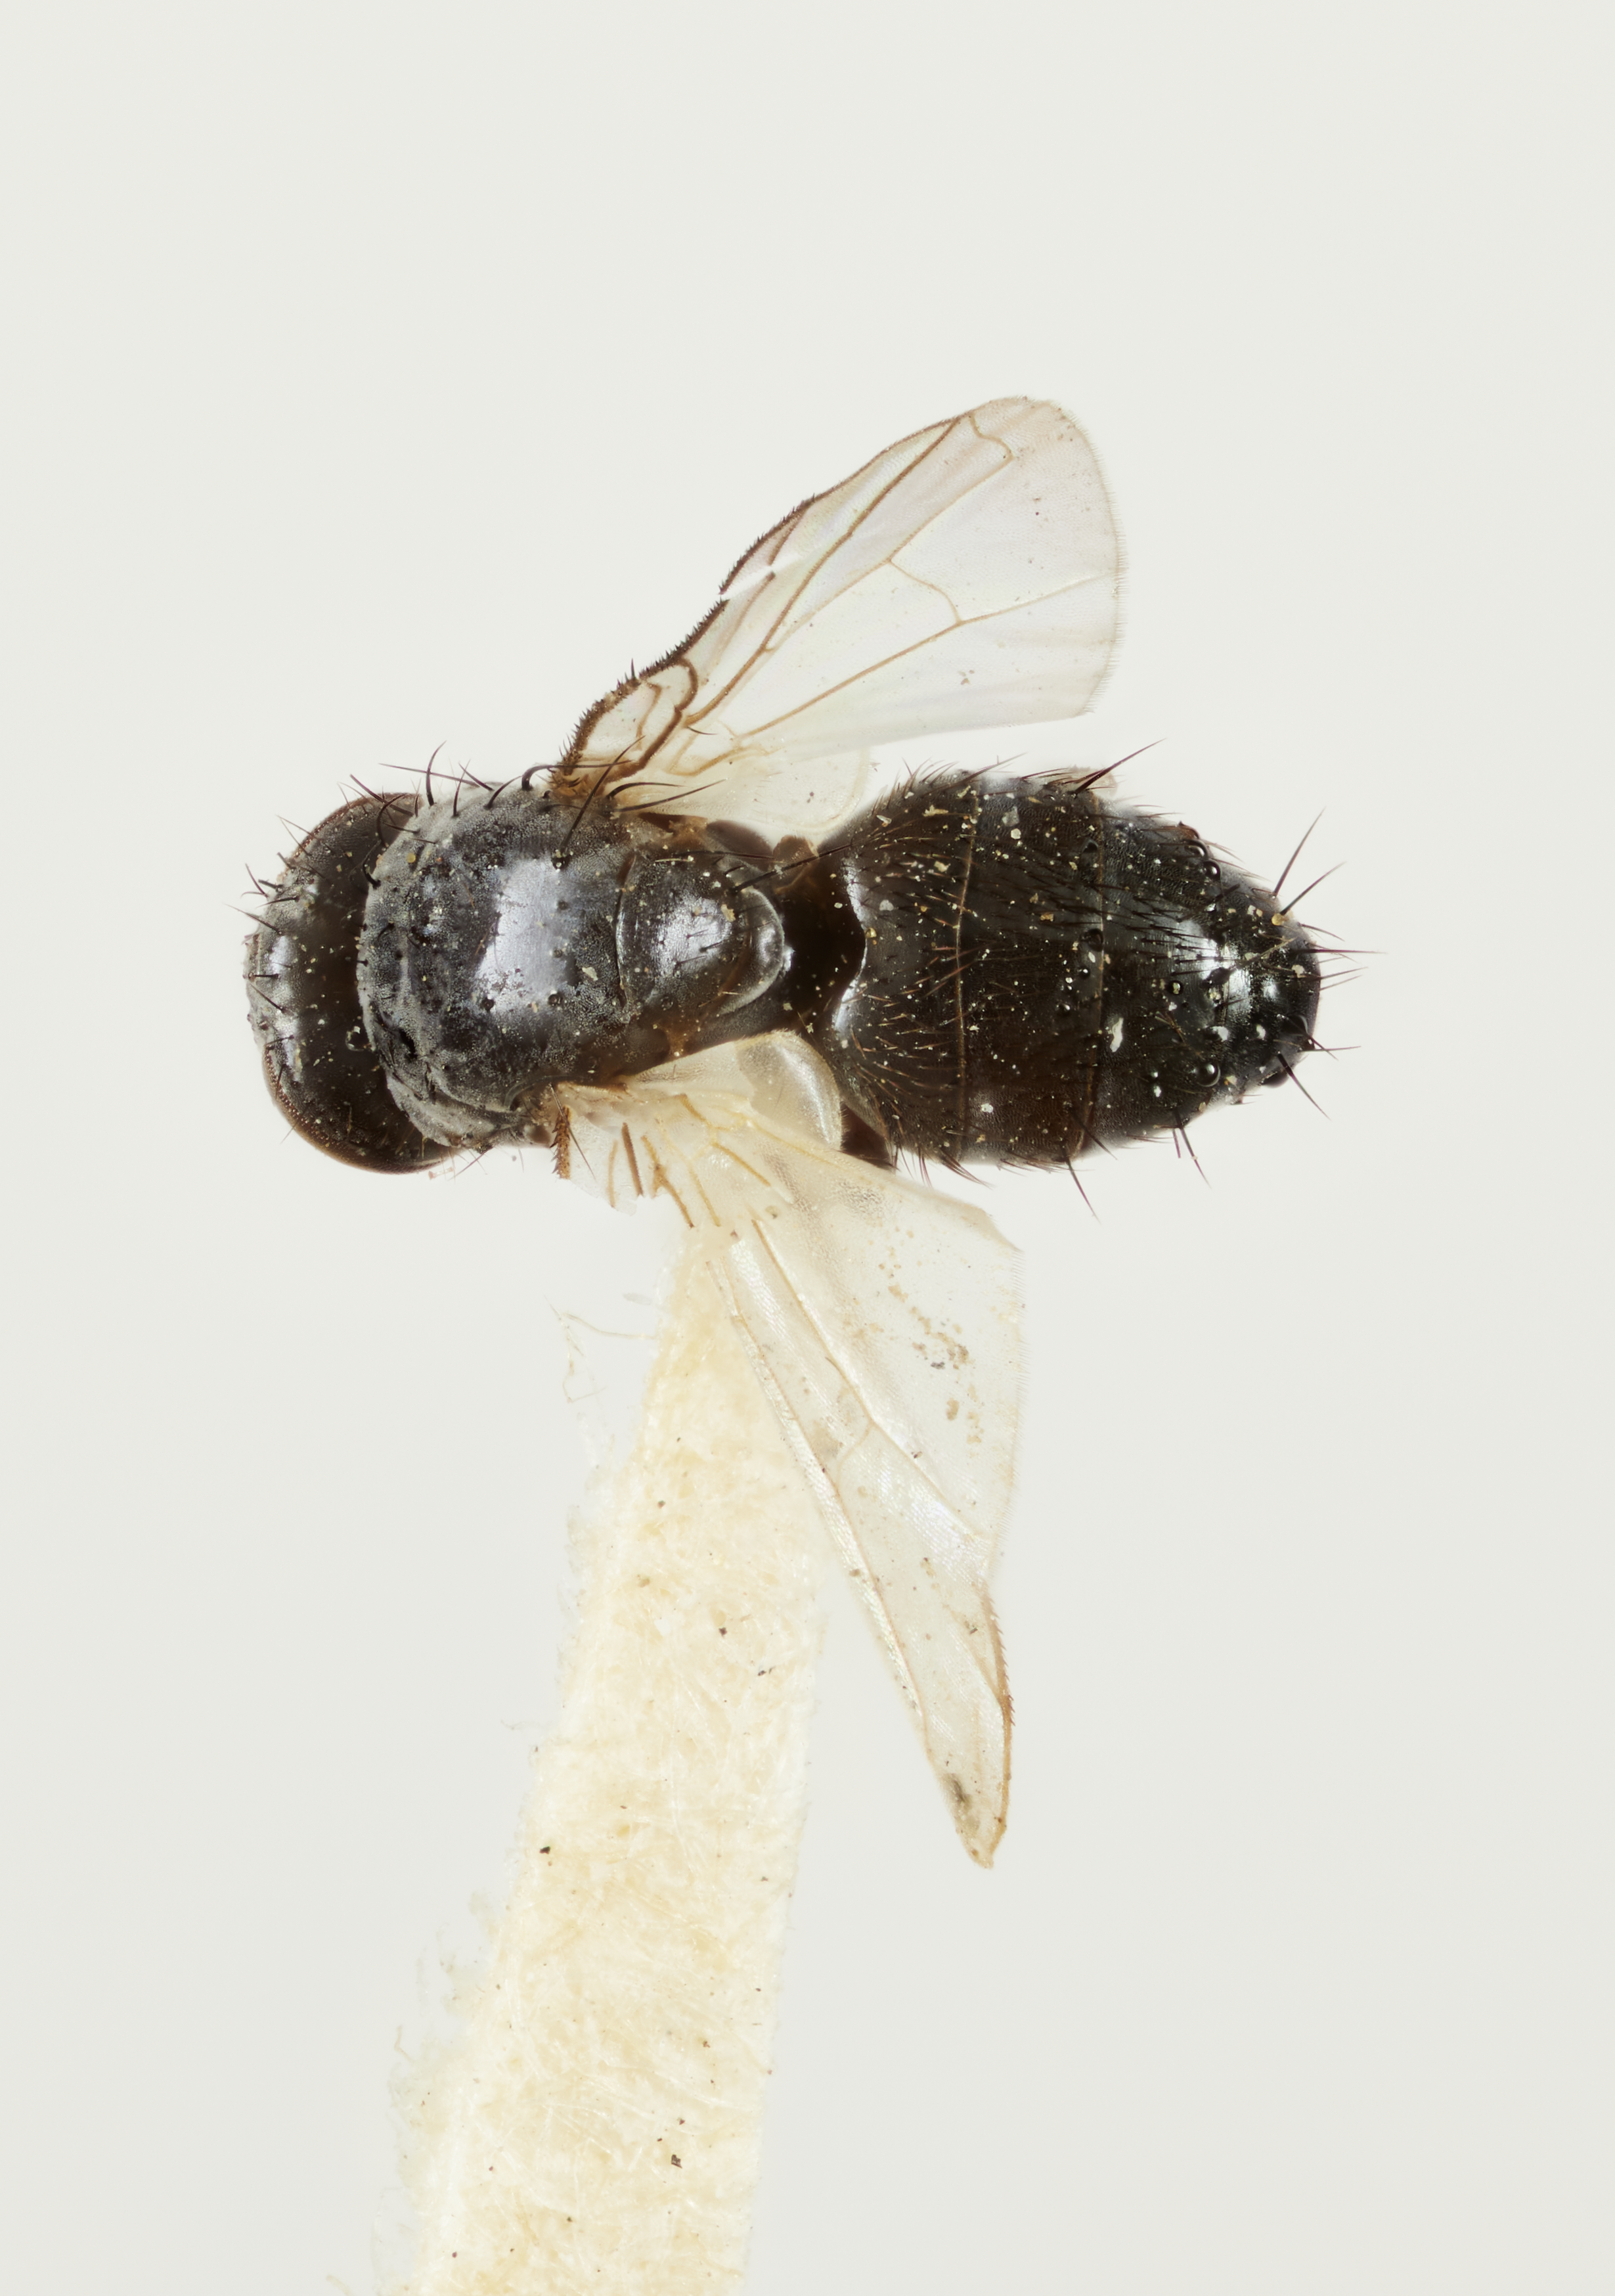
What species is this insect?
Lophosiocera curriei
